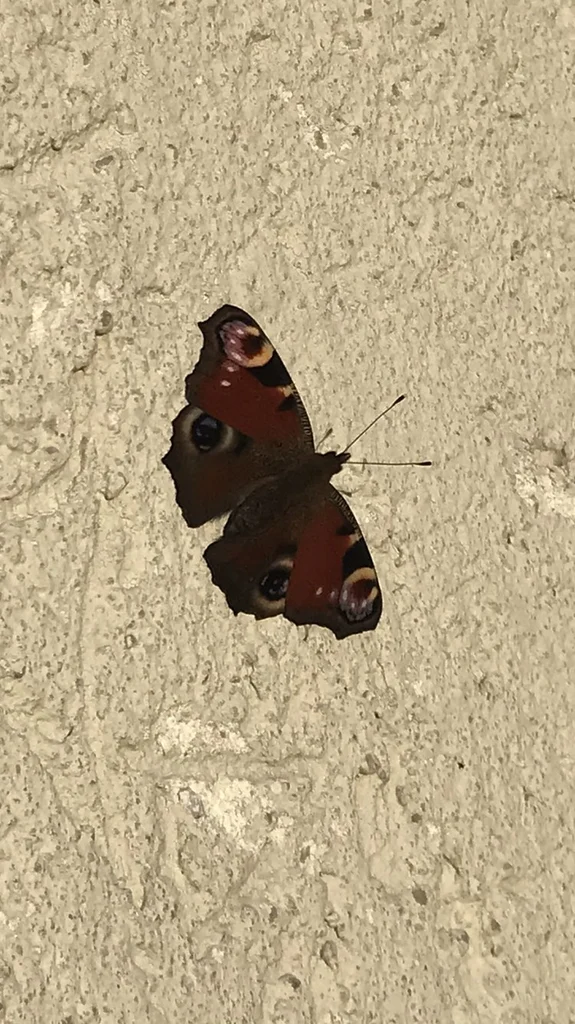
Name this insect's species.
Aglais io
